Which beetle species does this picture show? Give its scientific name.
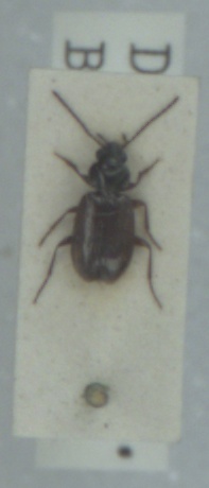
Bembidion aeneum
